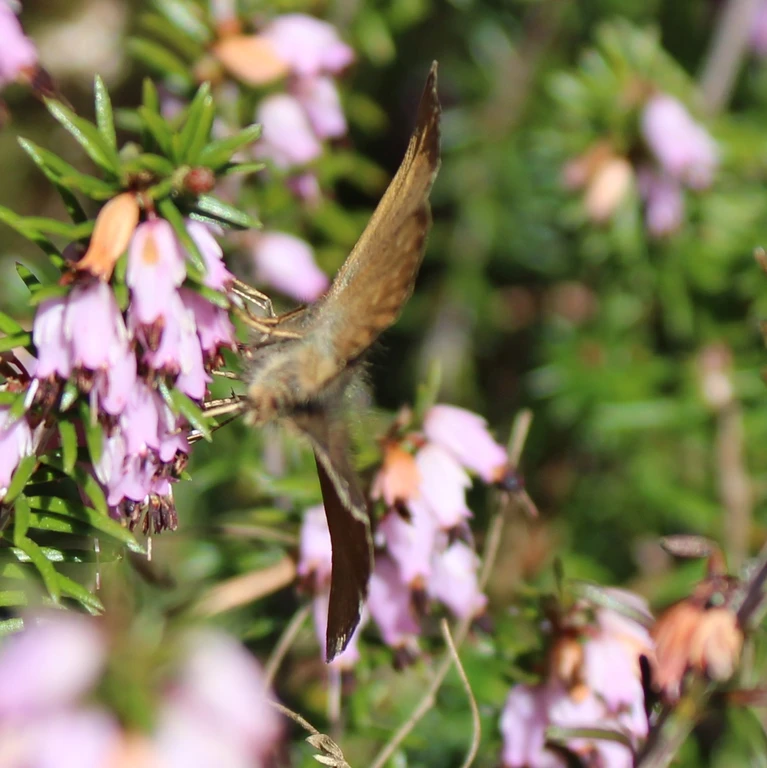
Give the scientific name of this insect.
Erynnis tages
